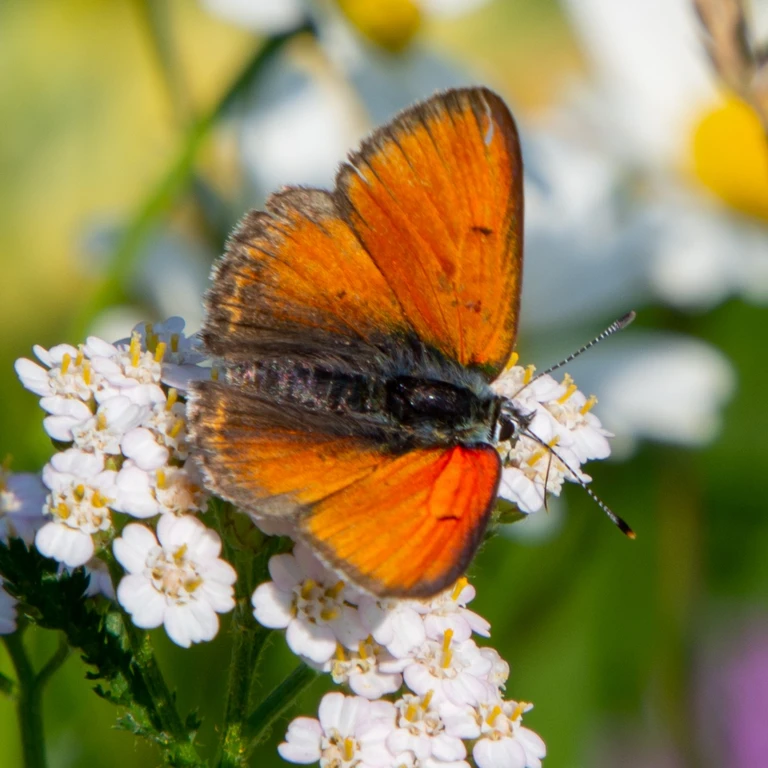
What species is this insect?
Lycaena hippothoe (also Palaeochrysophanus hippothoe)
